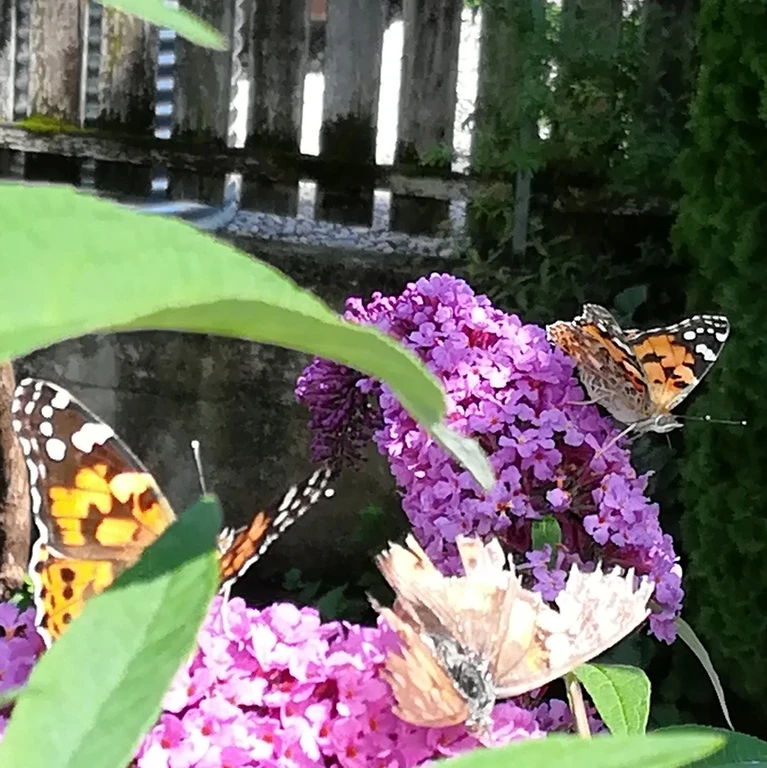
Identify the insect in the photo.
Vanessa cardui
